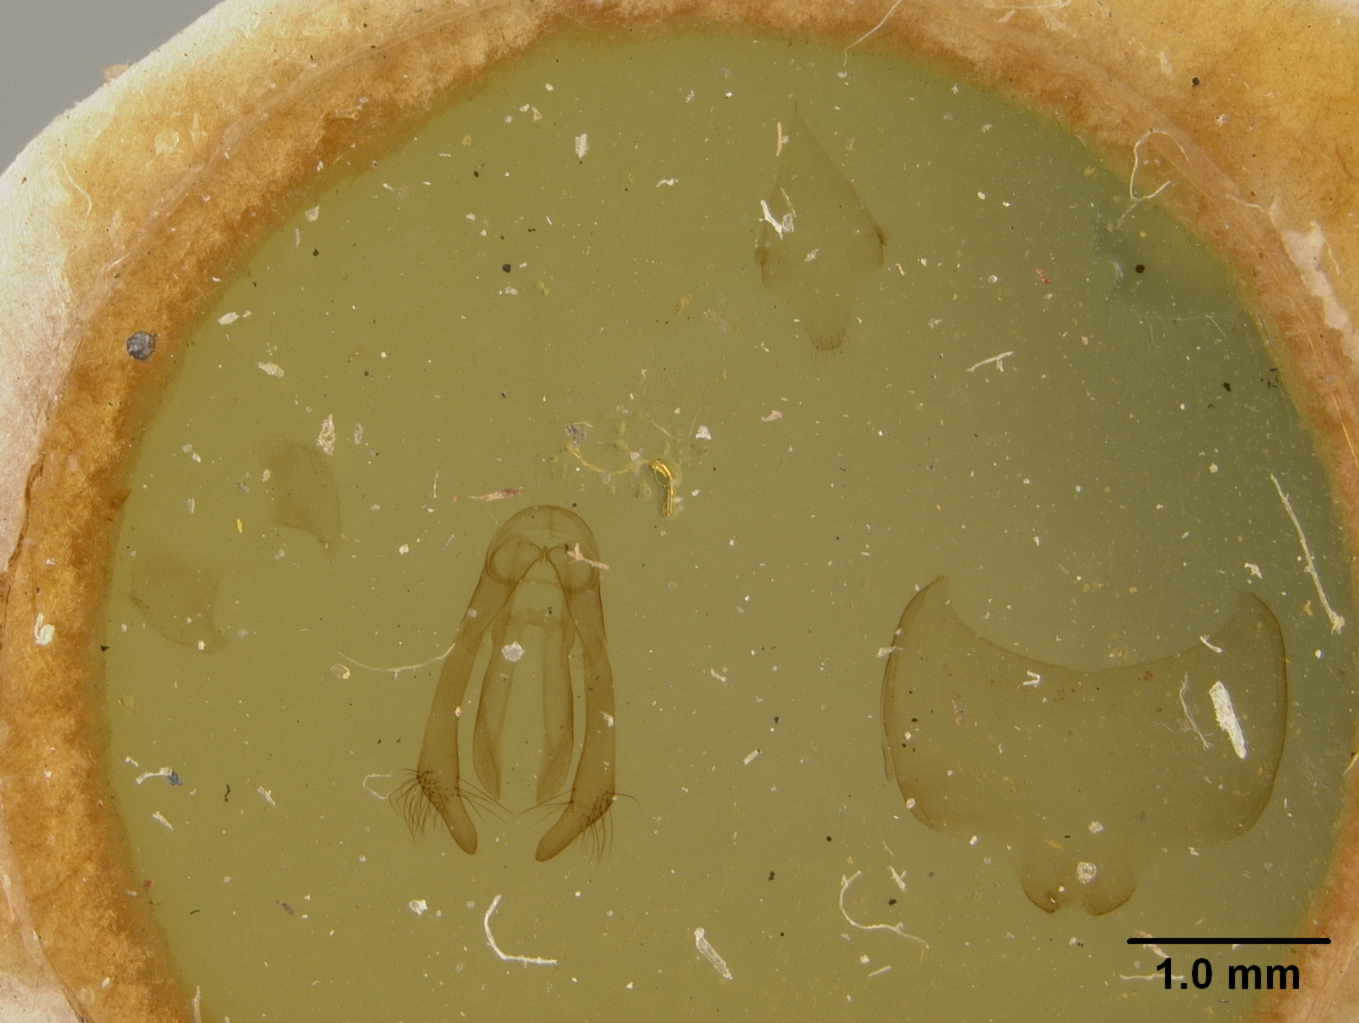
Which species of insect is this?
Osmia mertensiae
